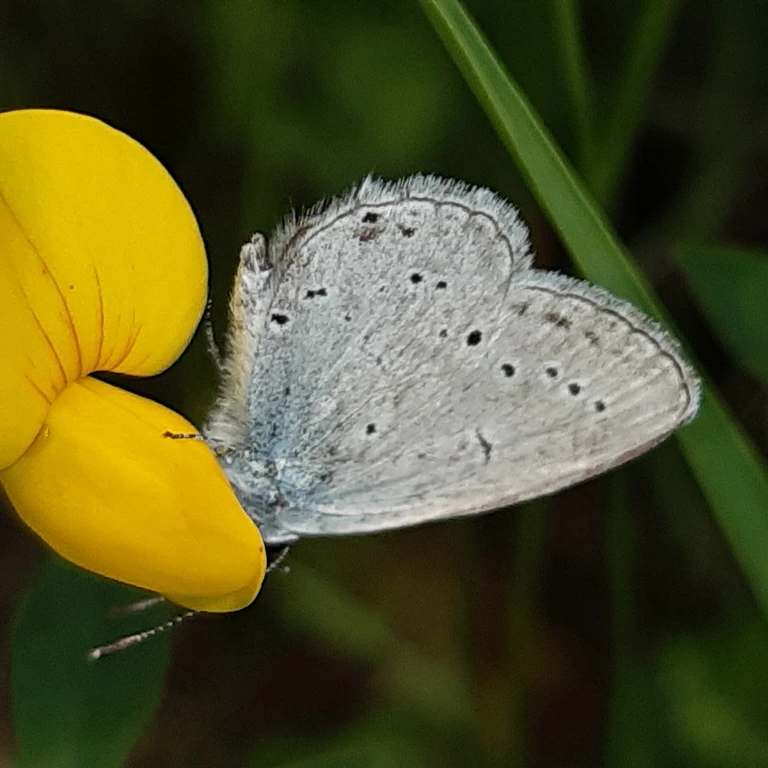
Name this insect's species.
Cupido decolorata (also Elkalyce decolorata)
